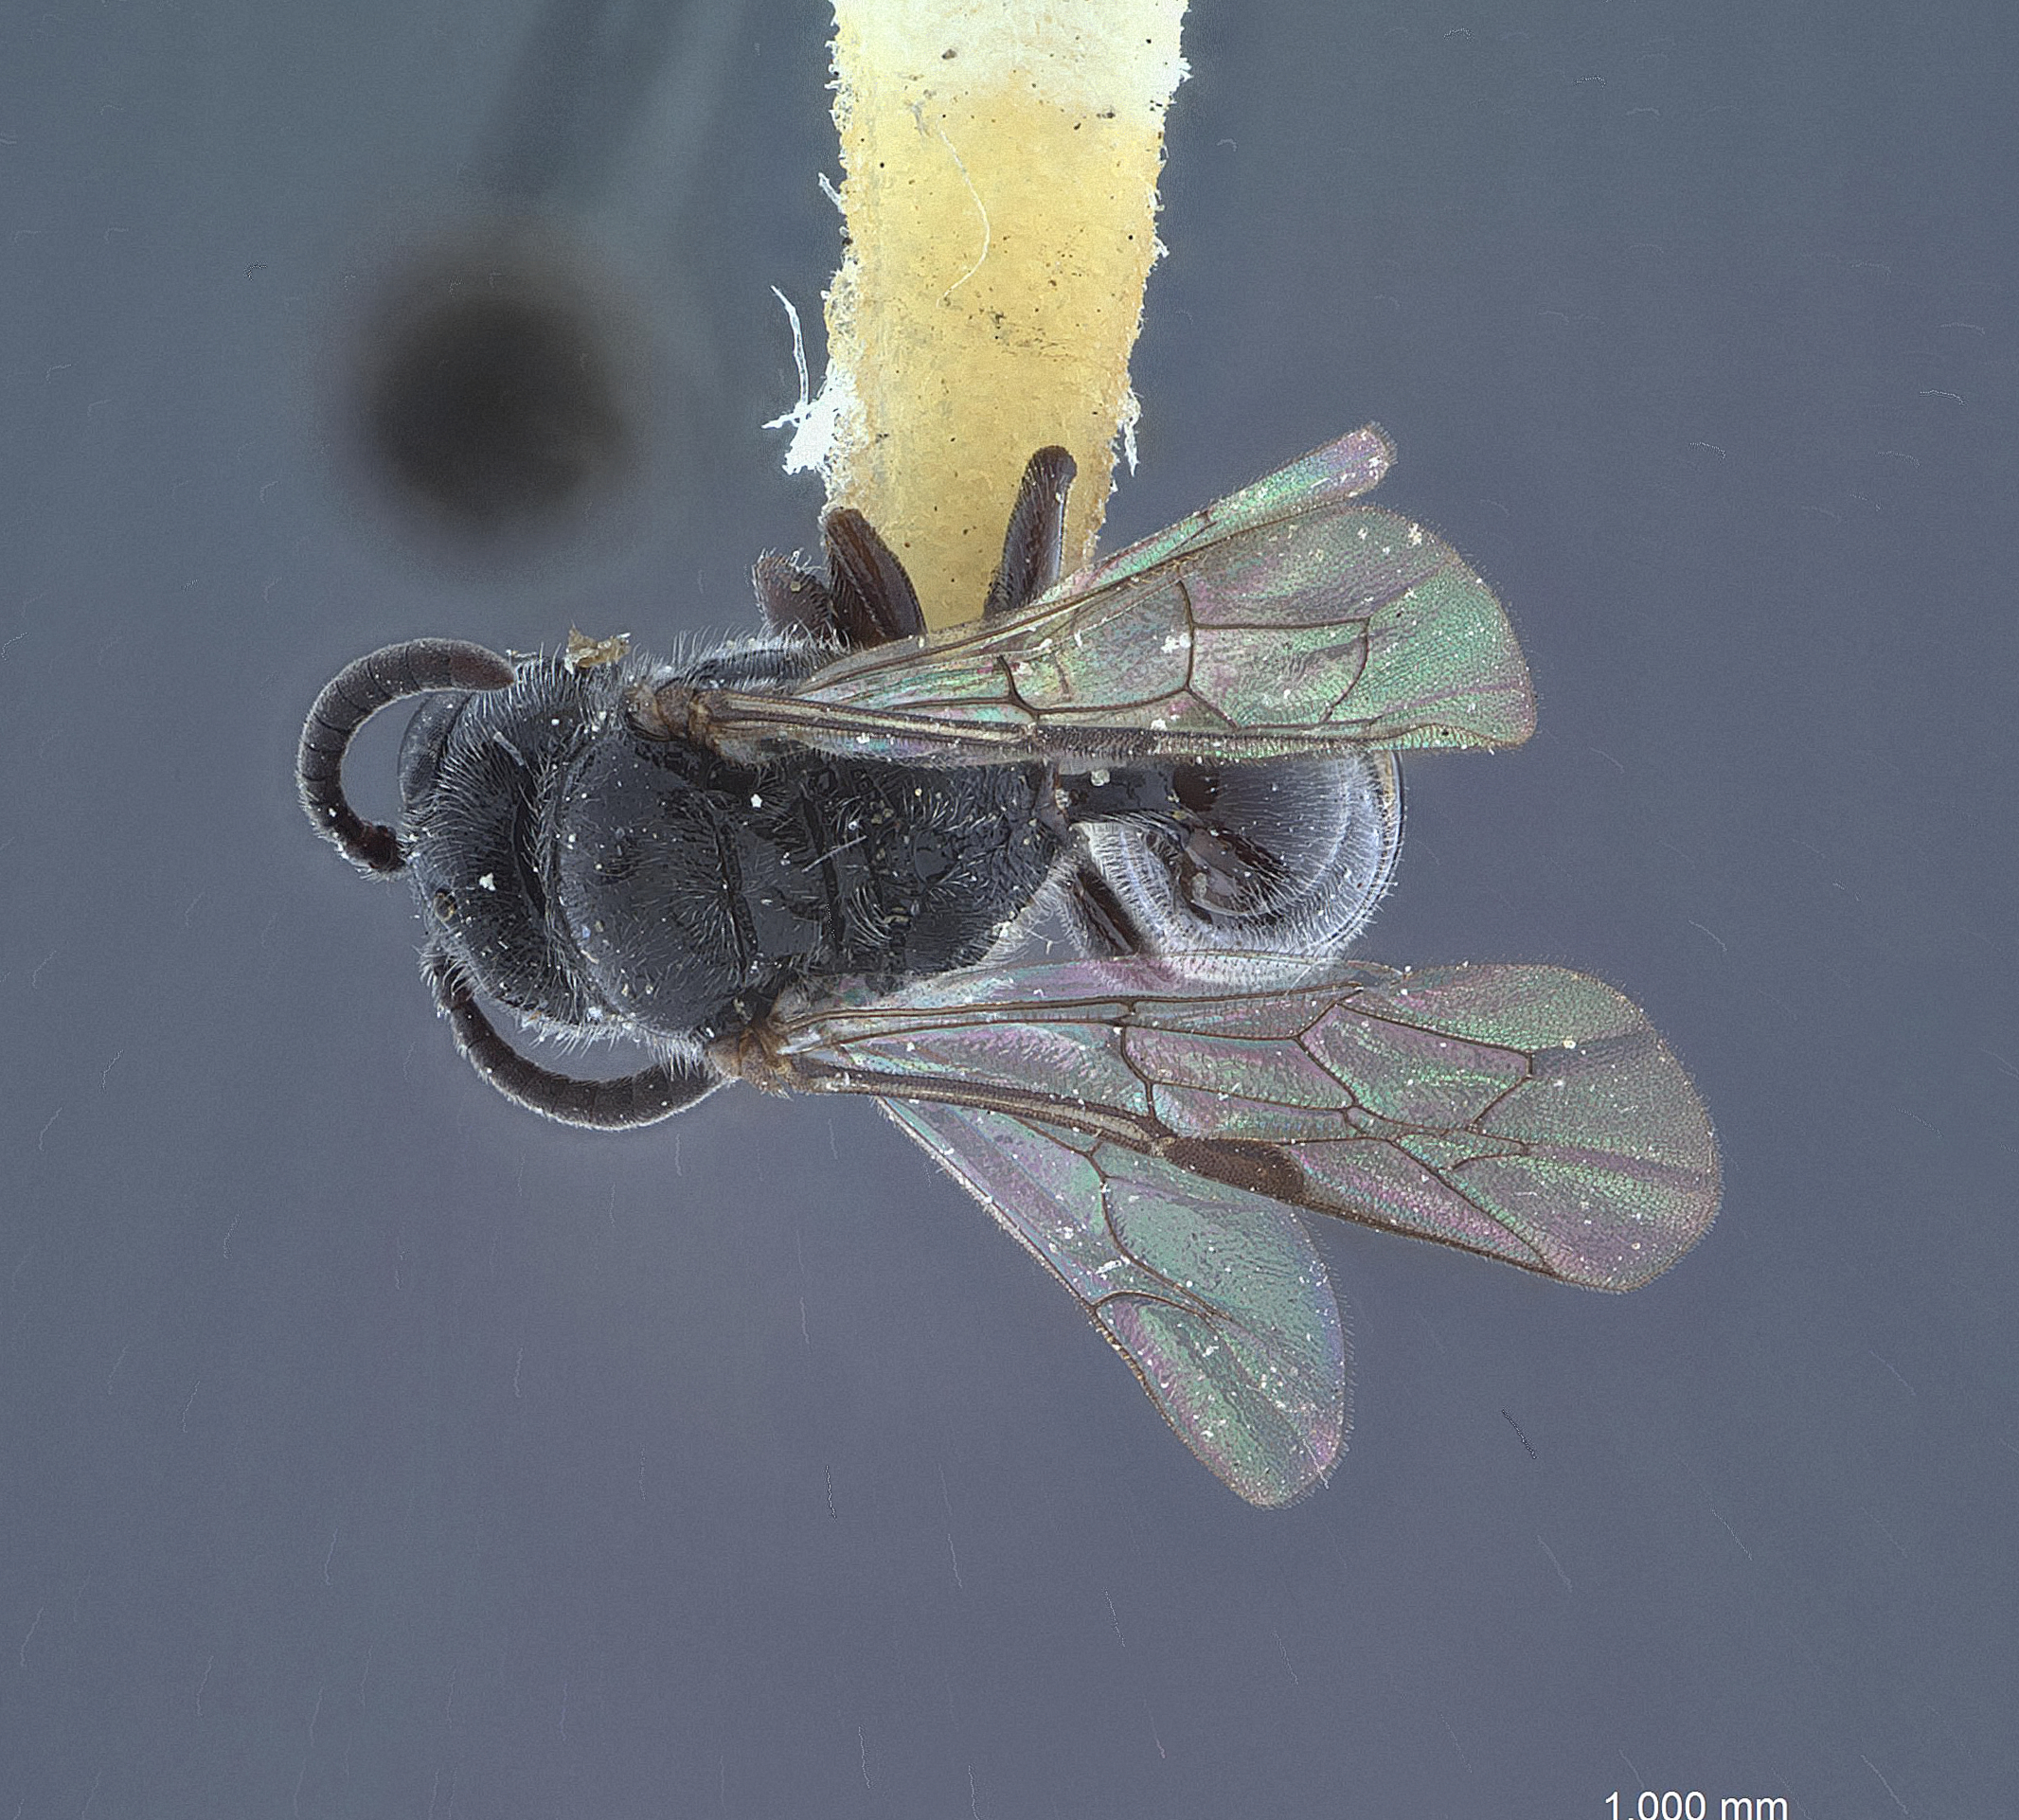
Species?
Diodontus parenosas
